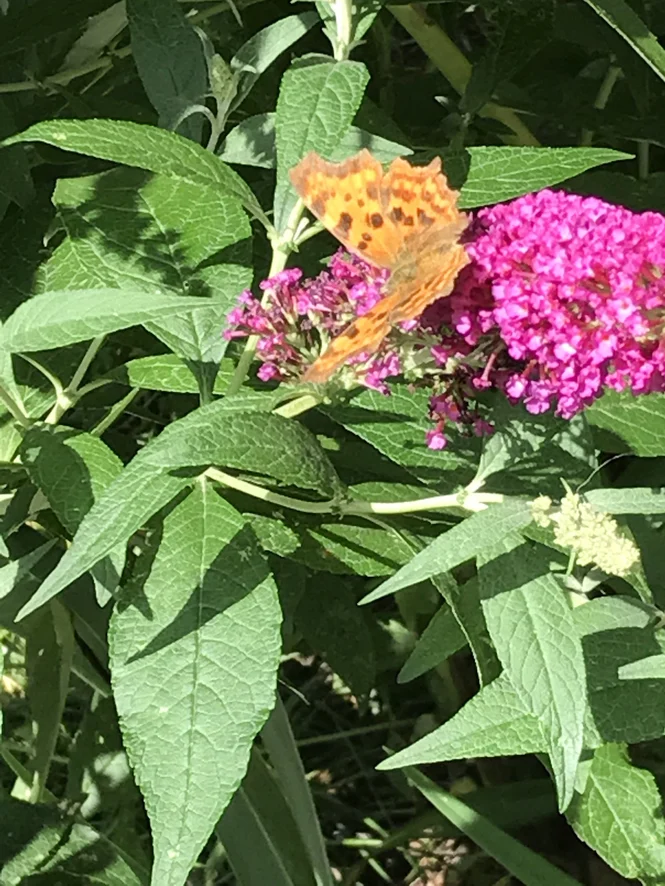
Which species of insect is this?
Polygonia c-album
